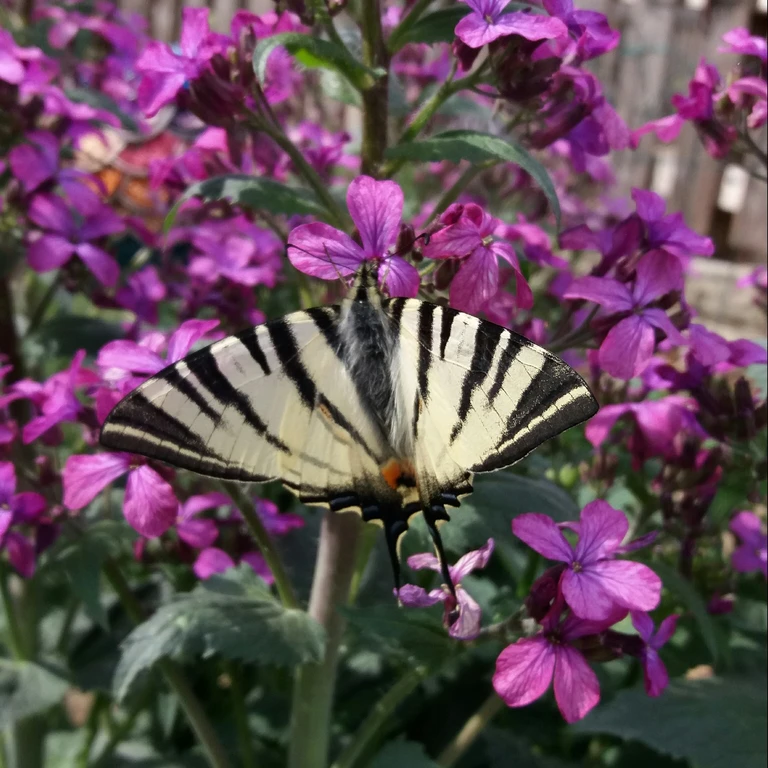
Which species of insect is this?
Iphiclides podalirius
